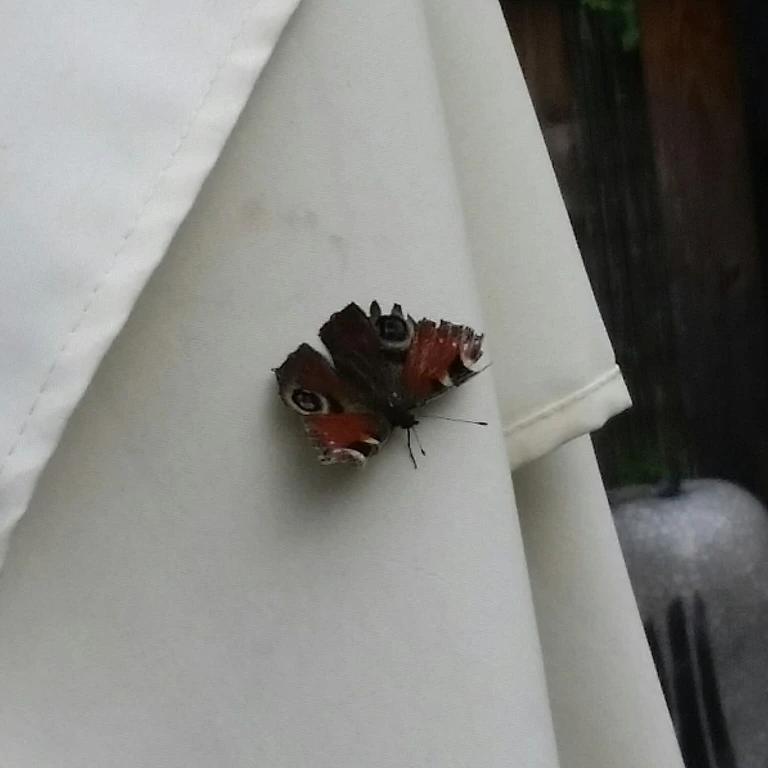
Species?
Aglais io
